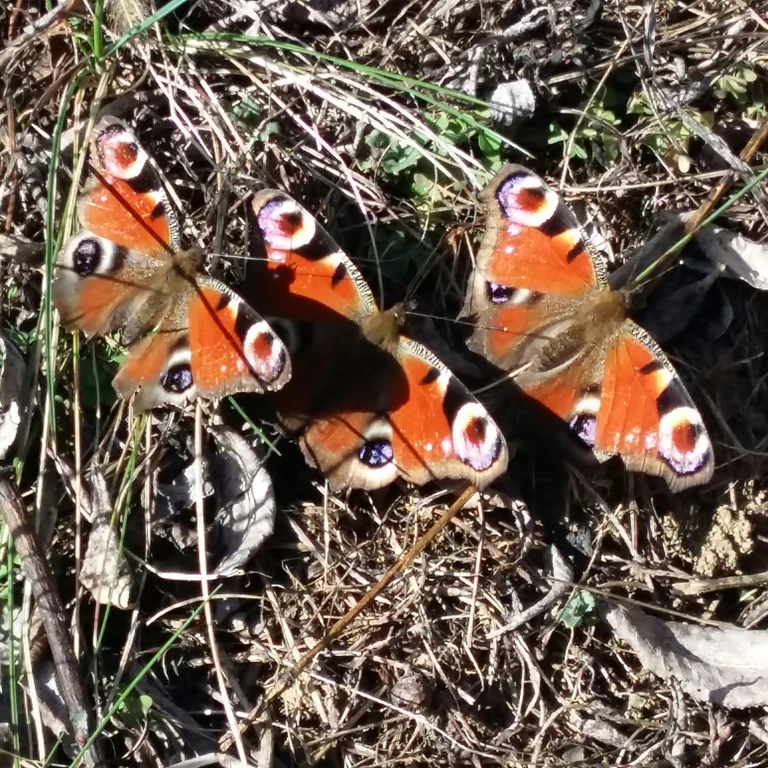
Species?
Aglais io
